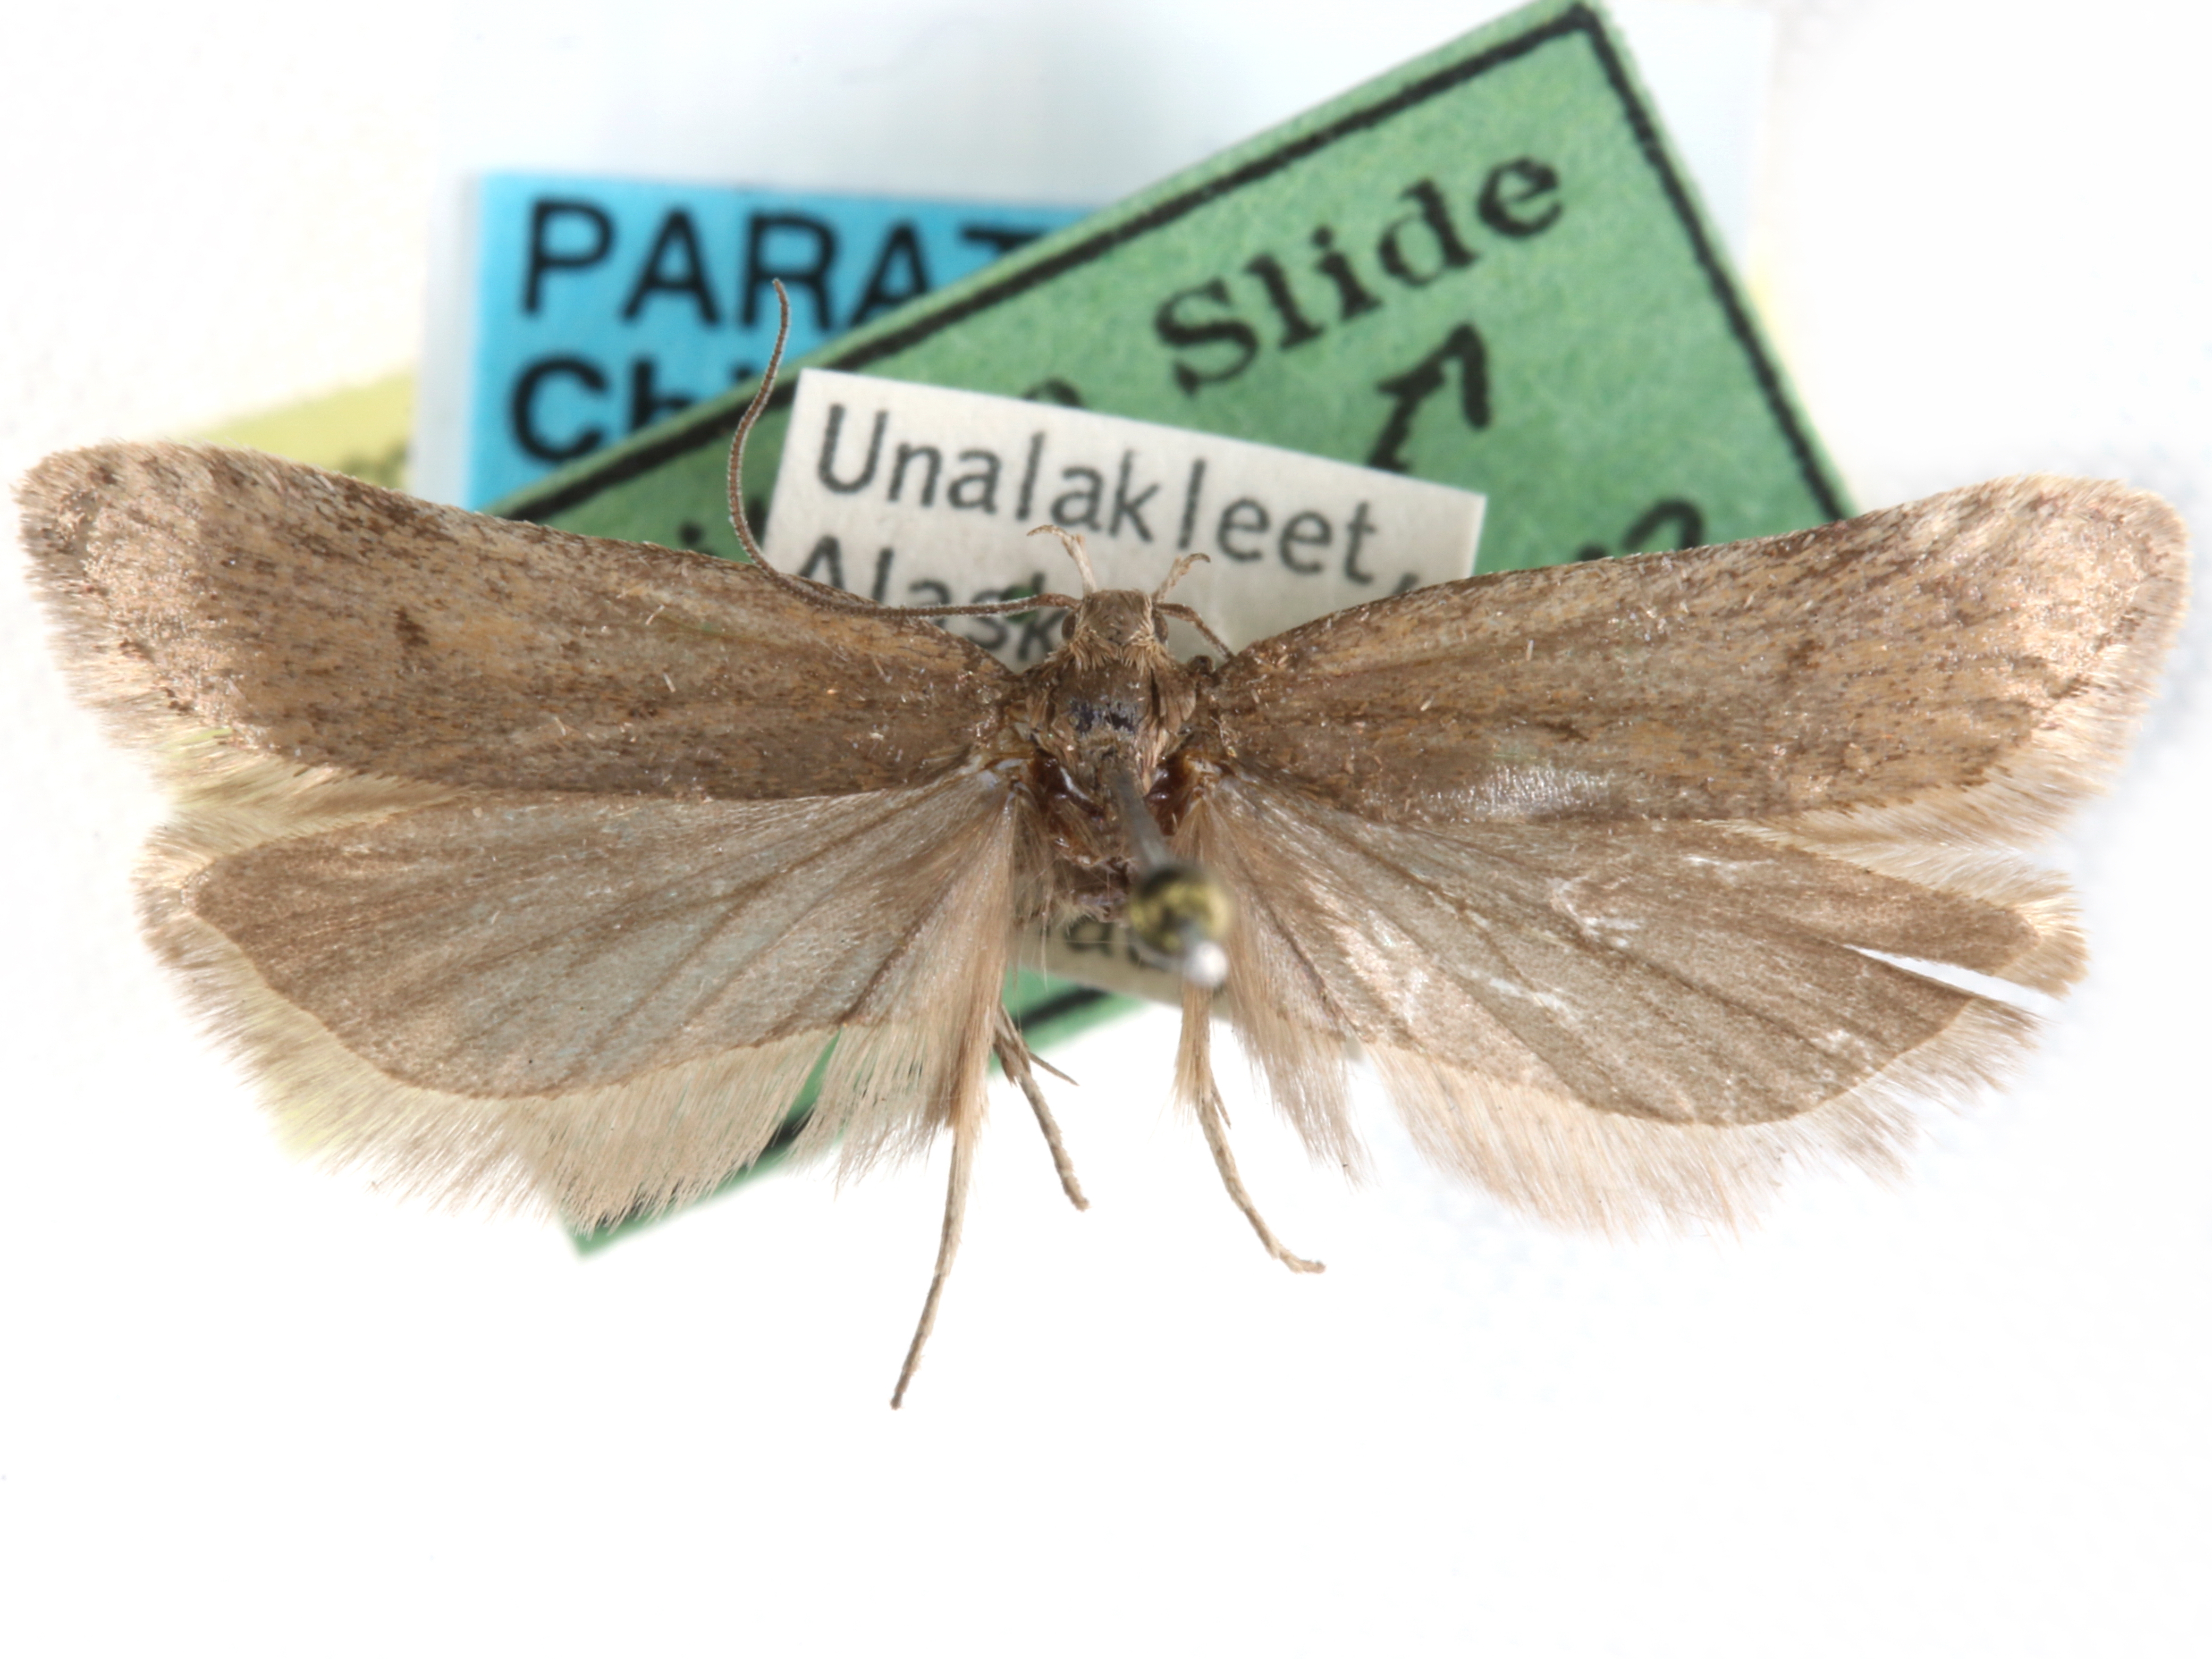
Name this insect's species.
Chionodes dolo
